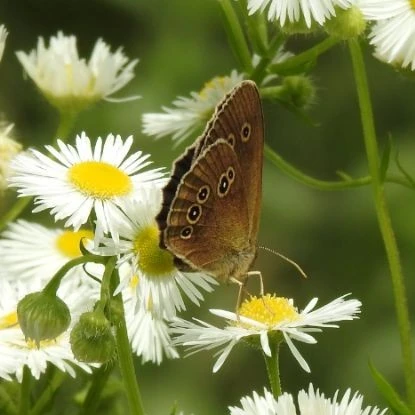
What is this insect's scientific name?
Aphantopus hyperantus
